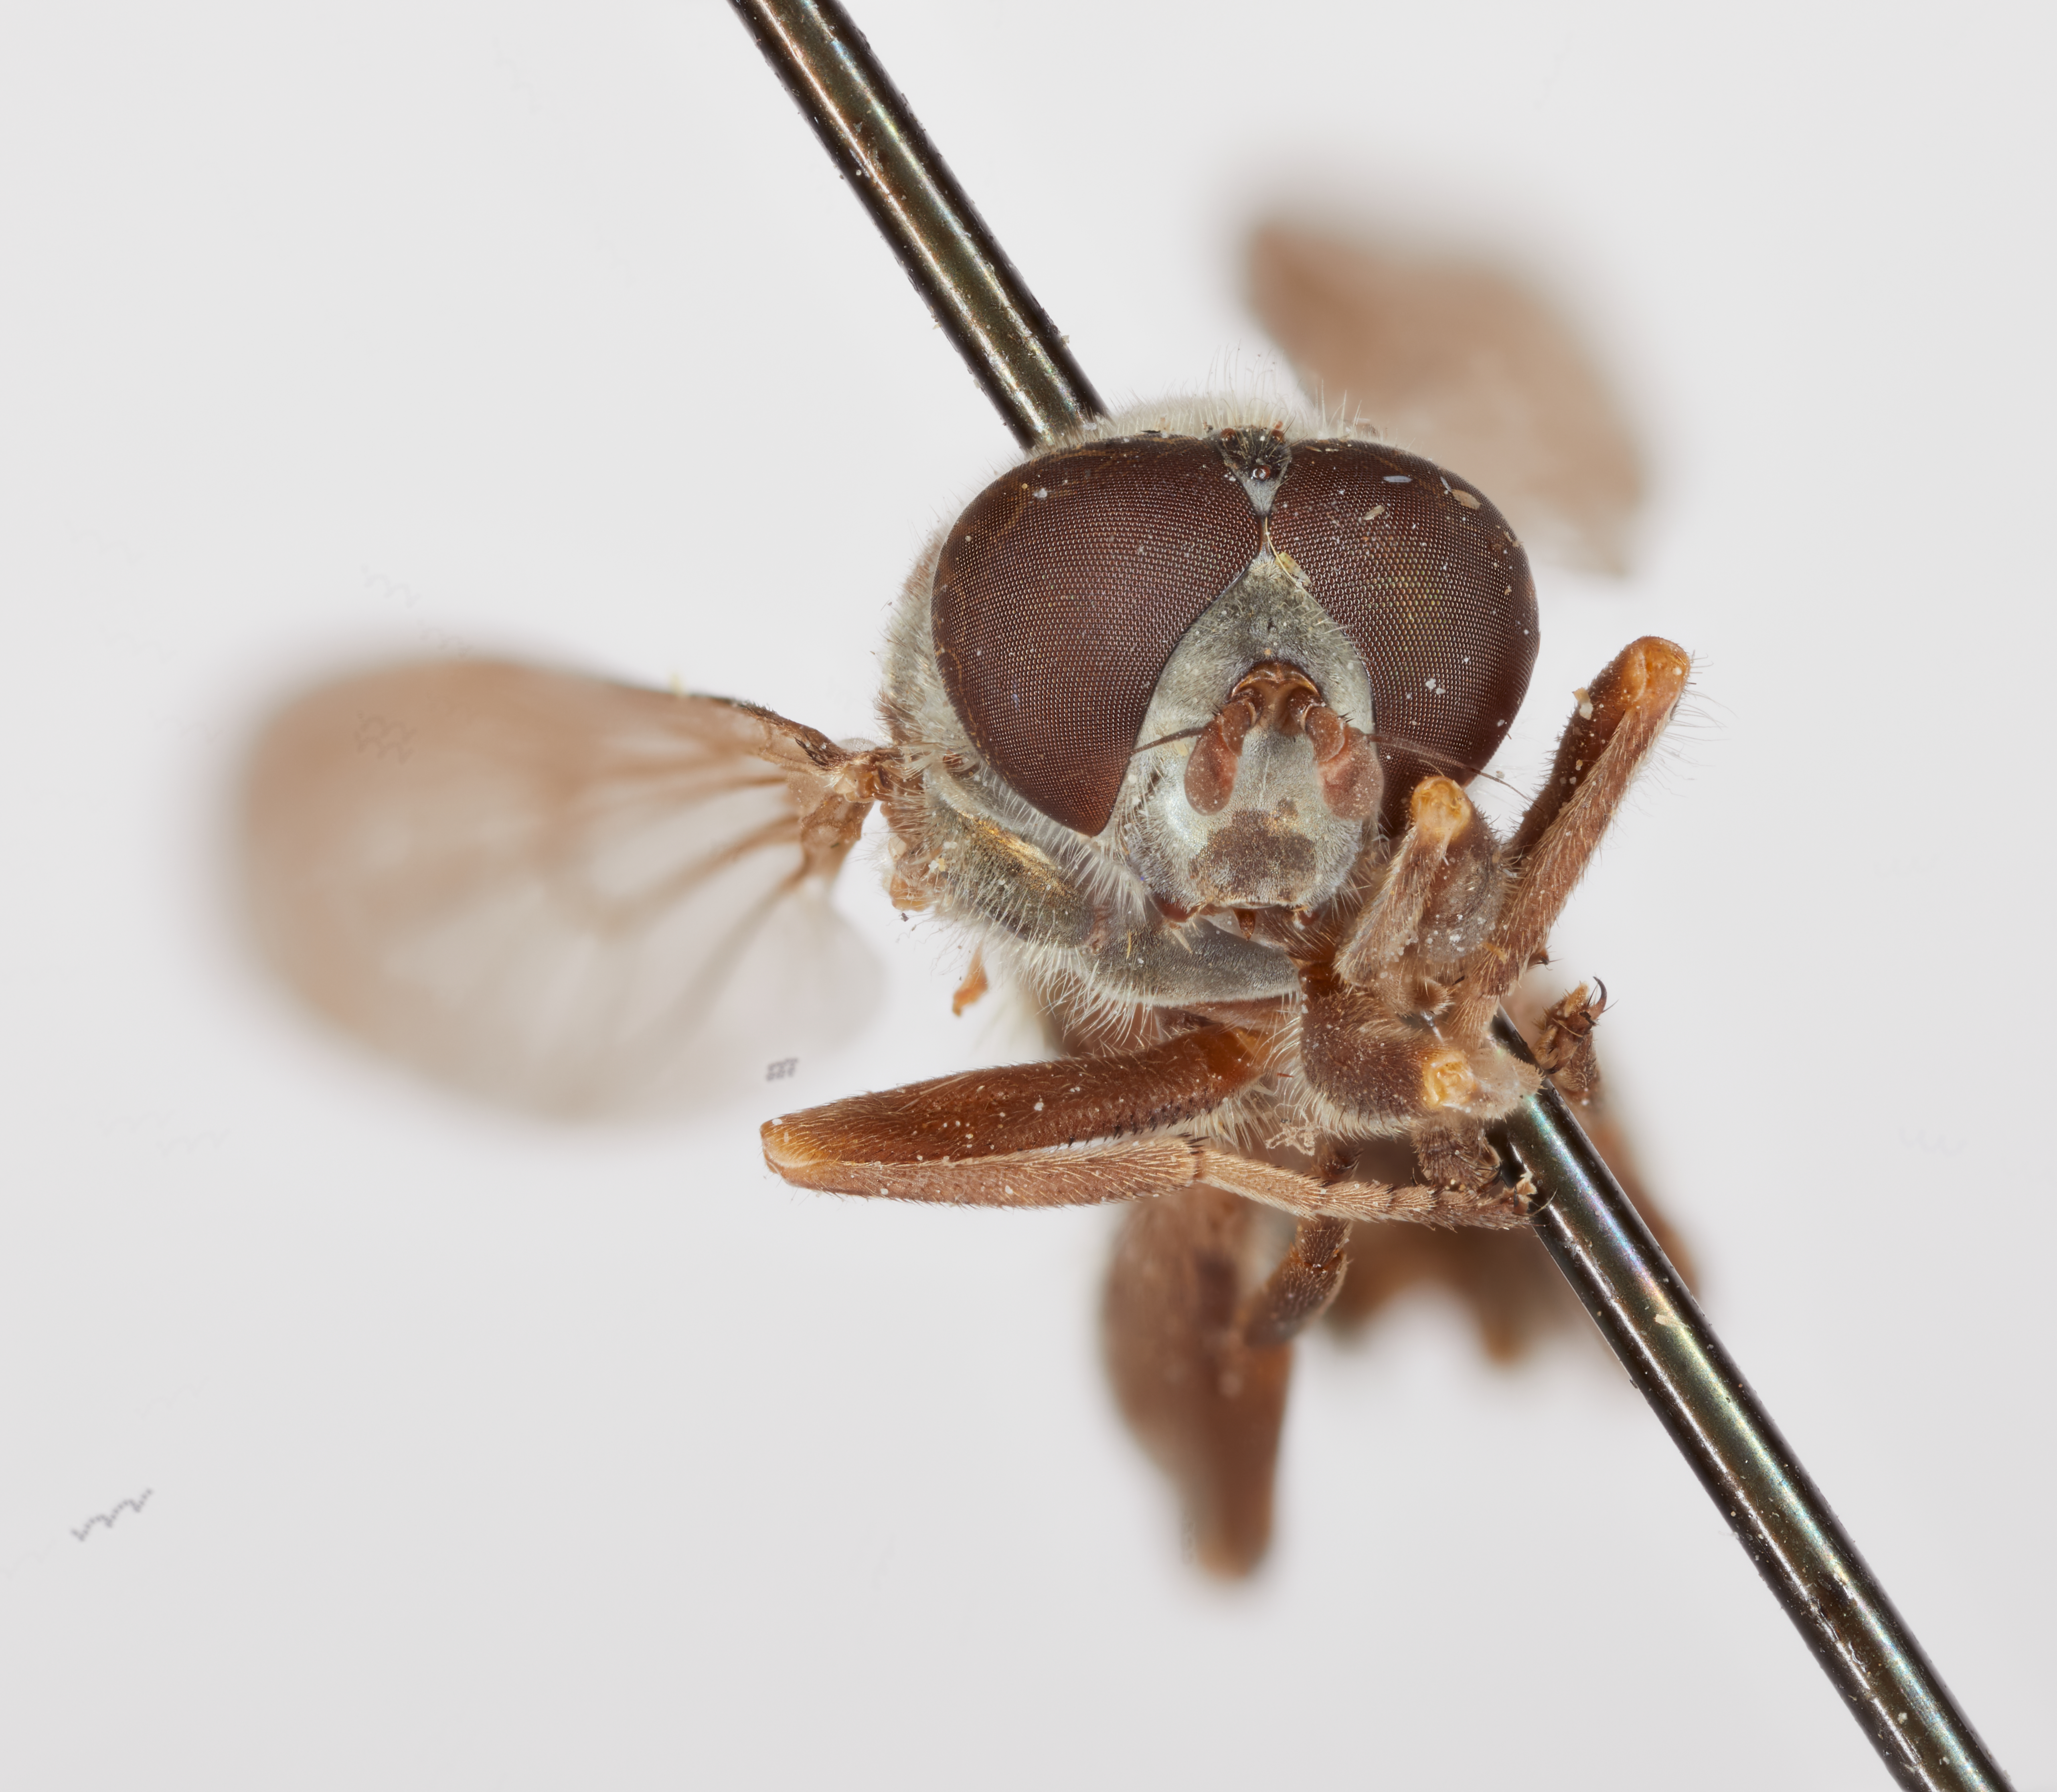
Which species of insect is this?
Xylotomima dubia
